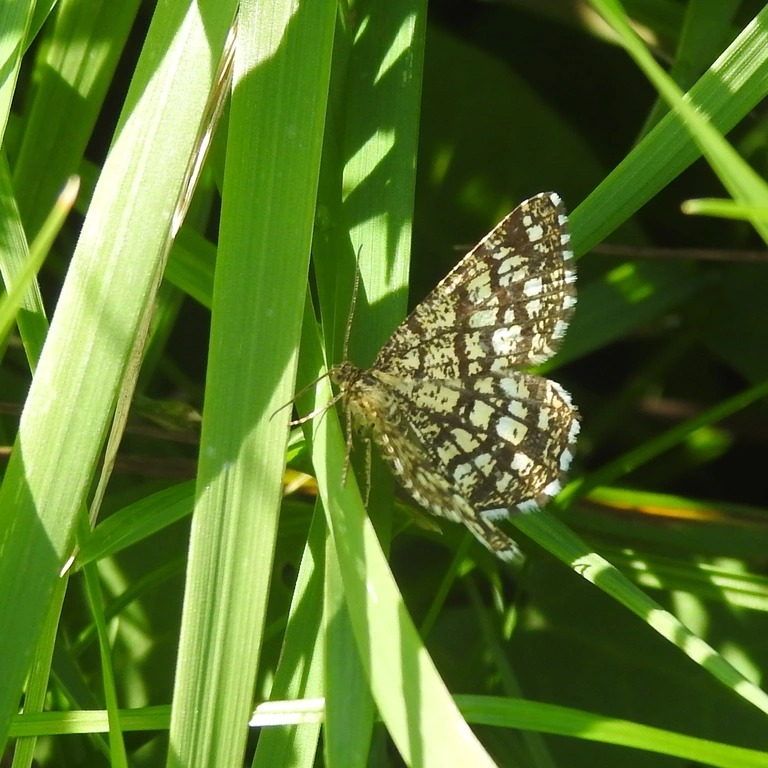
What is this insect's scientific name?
Chiasmia clathrata
